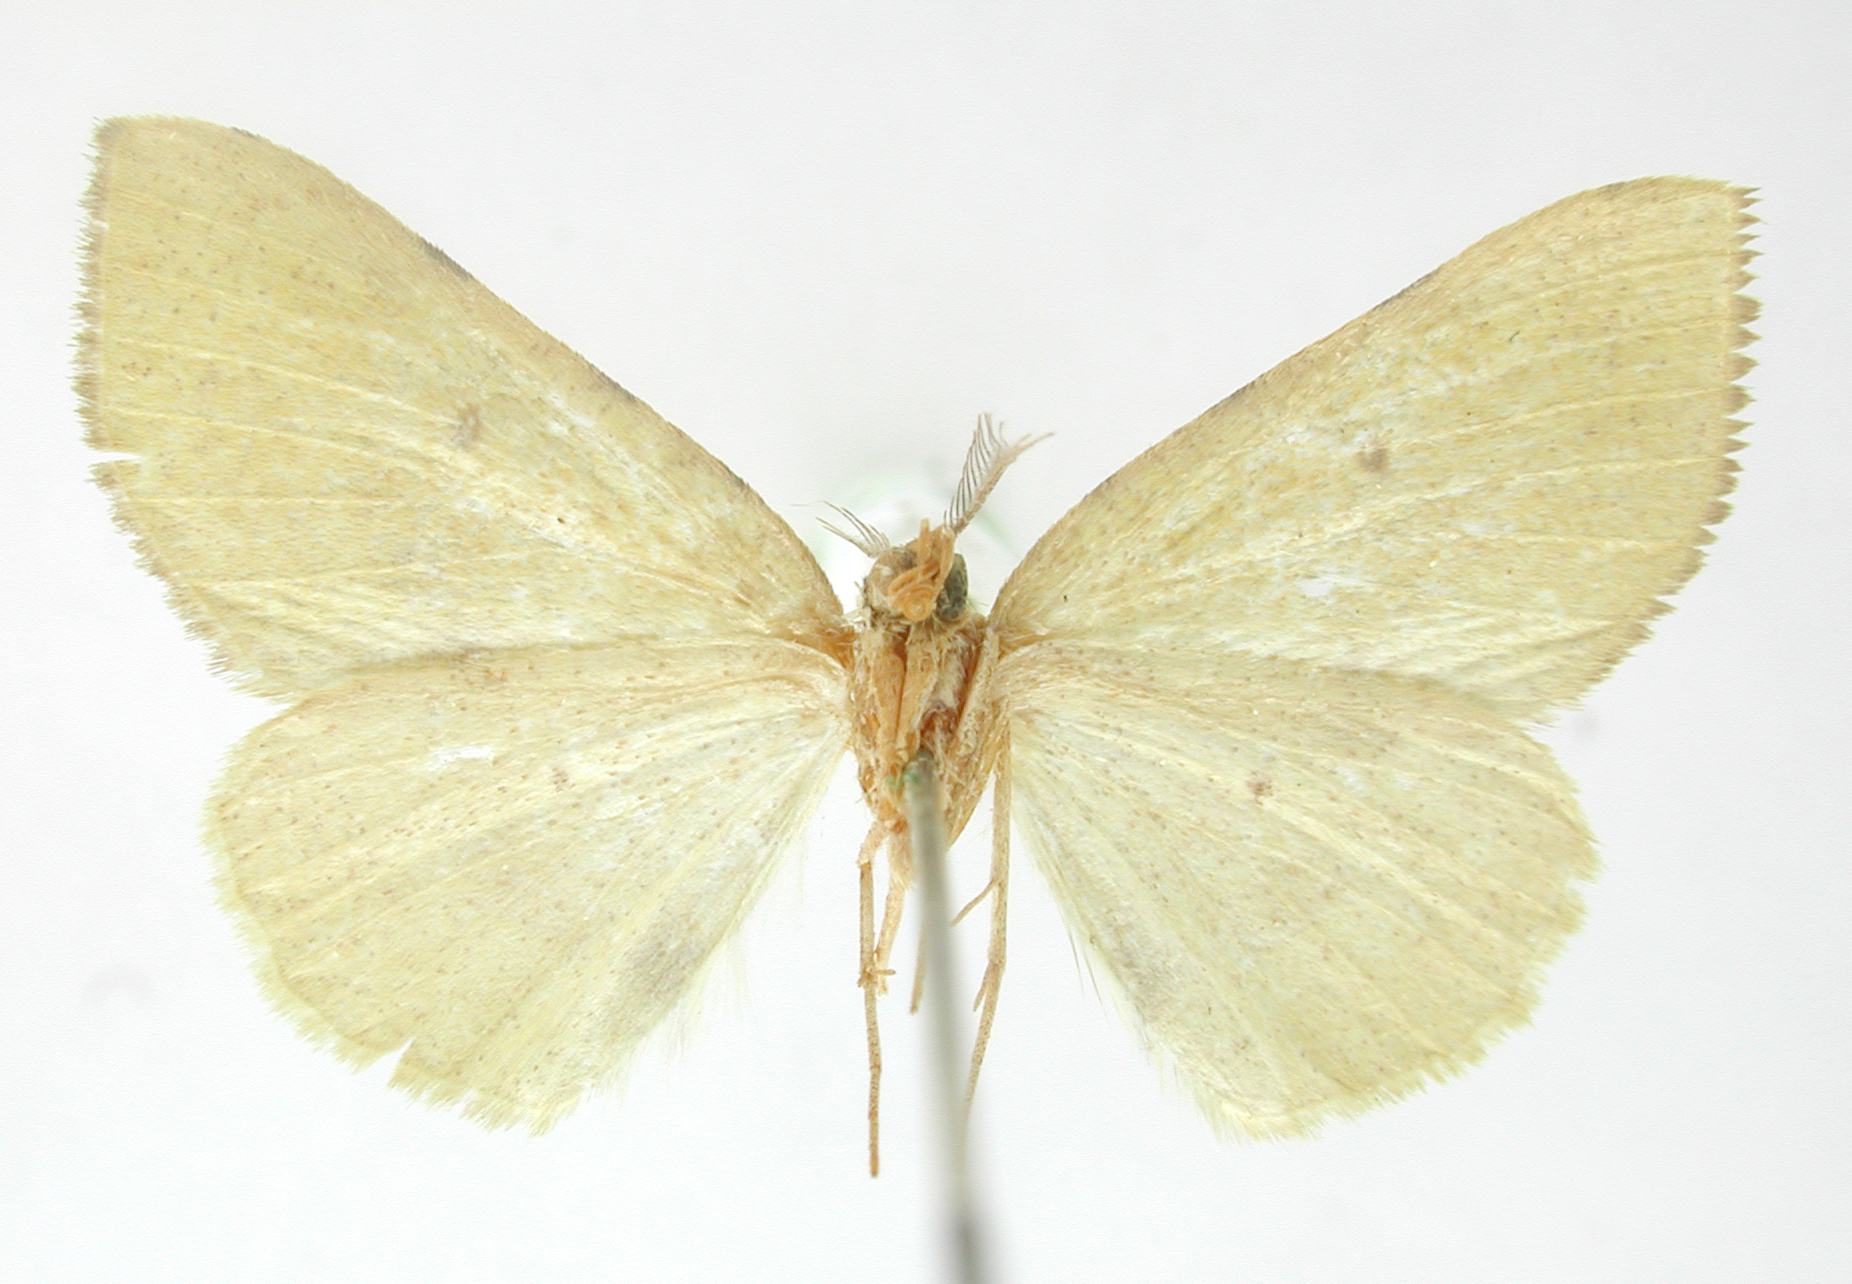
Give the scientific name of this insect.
Numia axanaria
